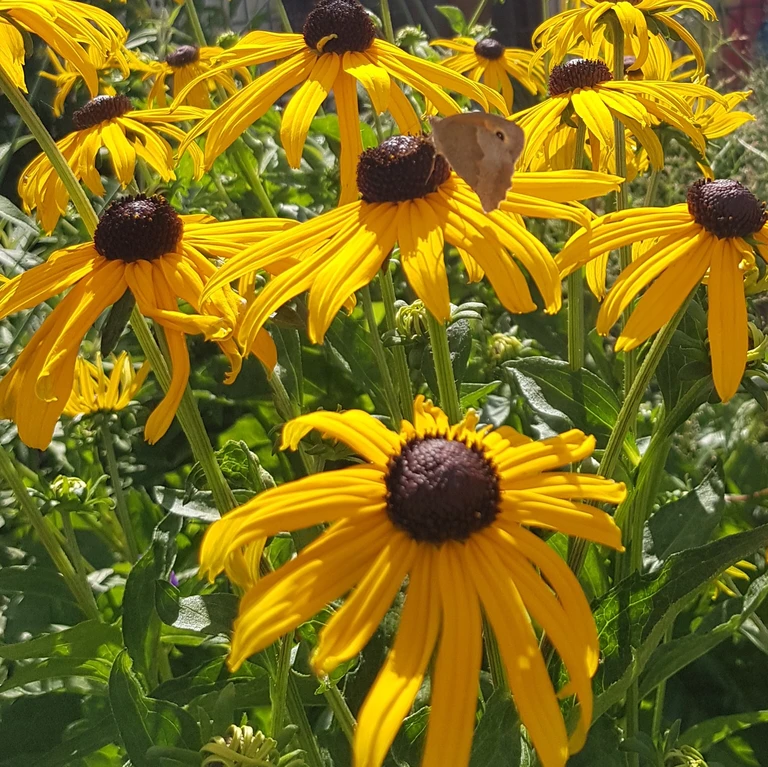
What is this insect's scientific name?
Maniola jurtina
